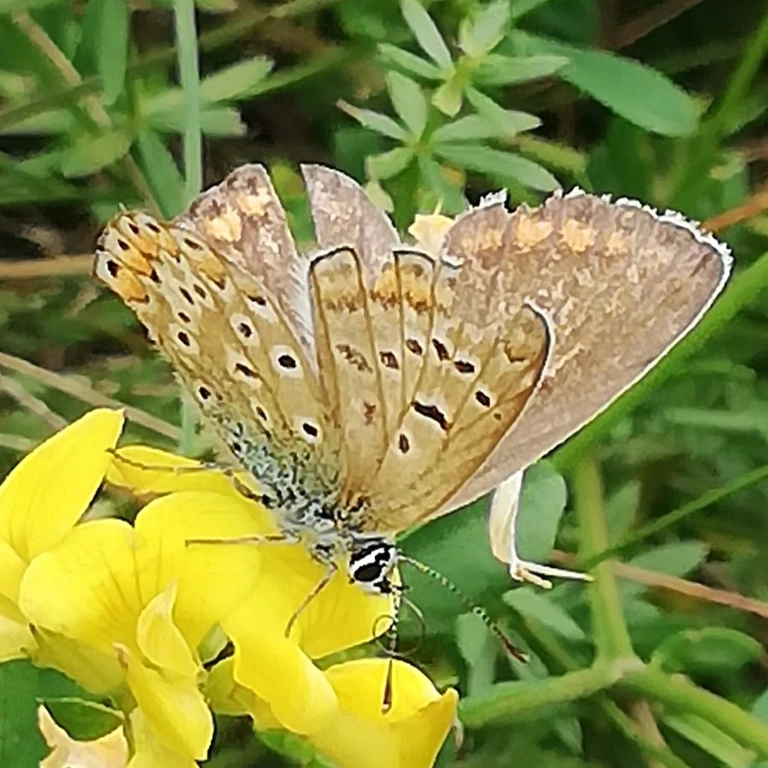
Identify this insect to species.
Polyommatus icarus
